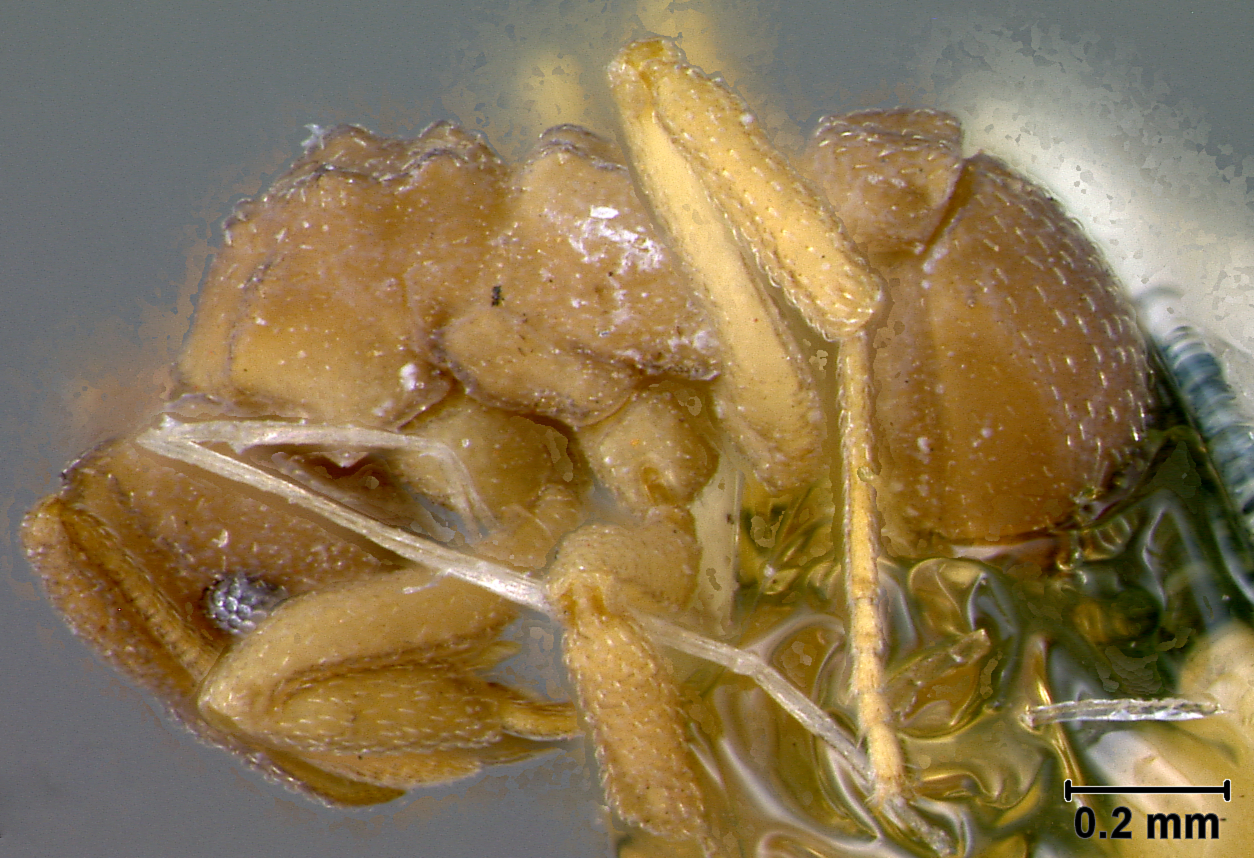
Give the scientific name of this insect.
Cyphomyrmex rimosus
